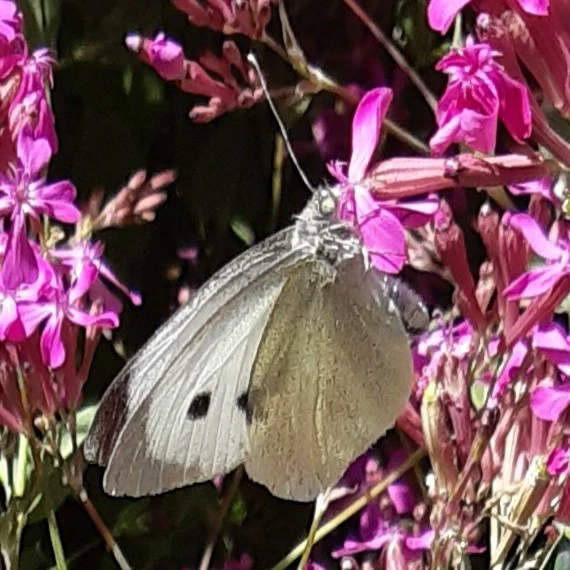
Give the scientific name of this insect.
Pieris brassicae
